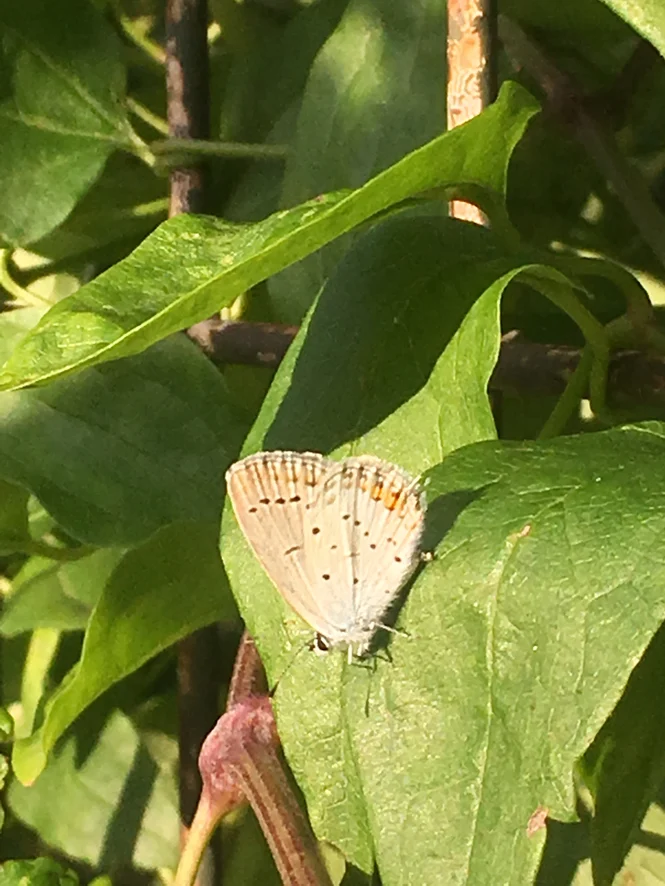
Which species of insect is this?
Cupido argiades (also Elkalyce argiades)
